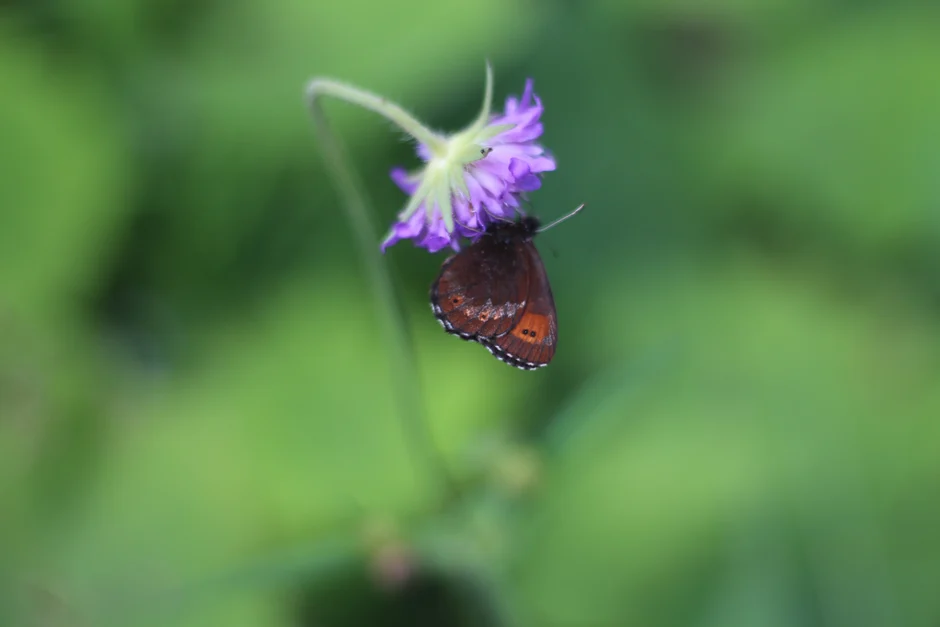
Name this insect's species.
Erebia euryale
